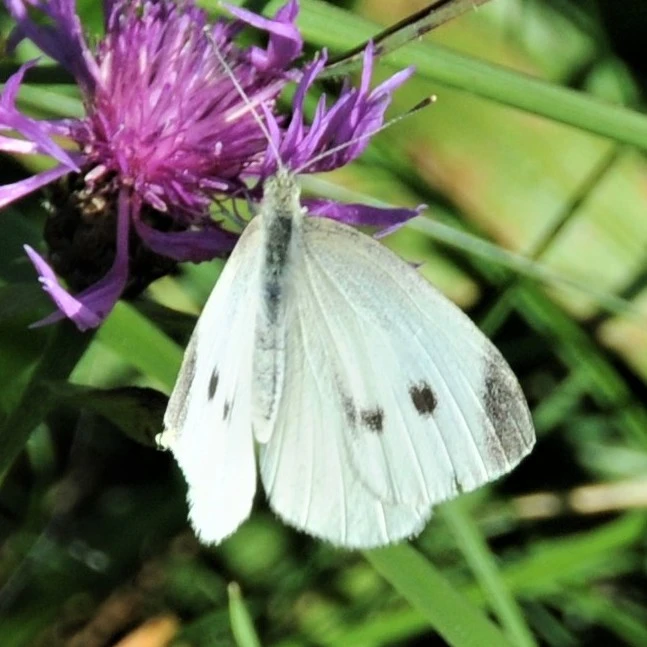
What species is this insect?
Pieris rapae
